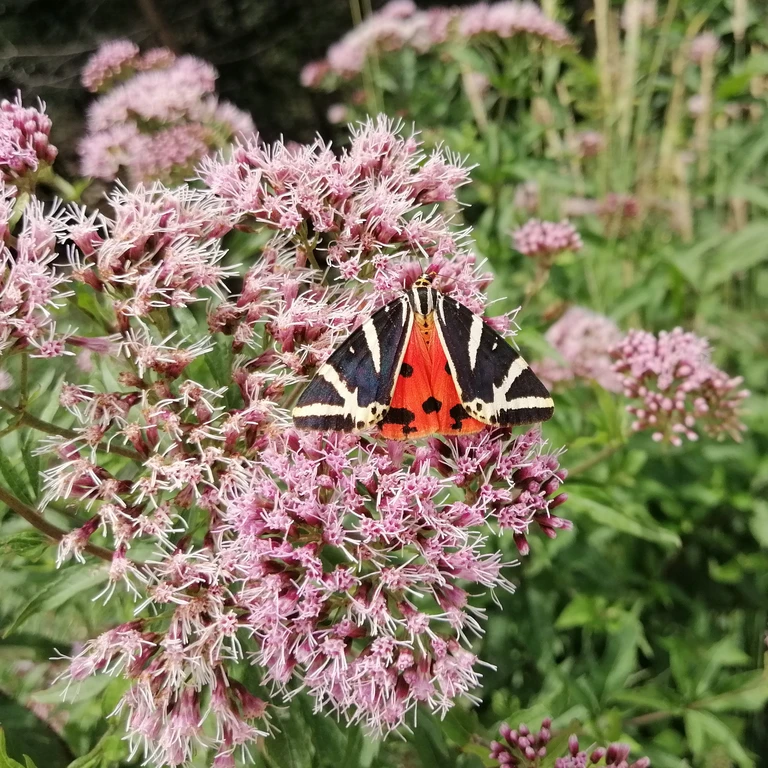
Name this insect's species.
Euplagia quadripunctaria
